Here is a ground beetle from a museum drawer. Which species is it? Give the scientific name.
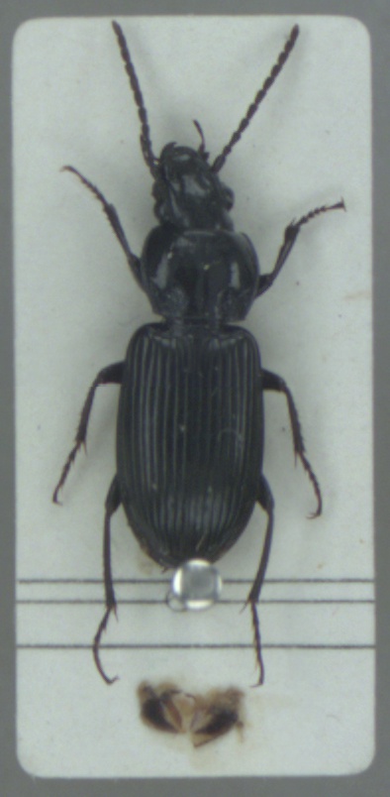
Pterostichus nigrita
